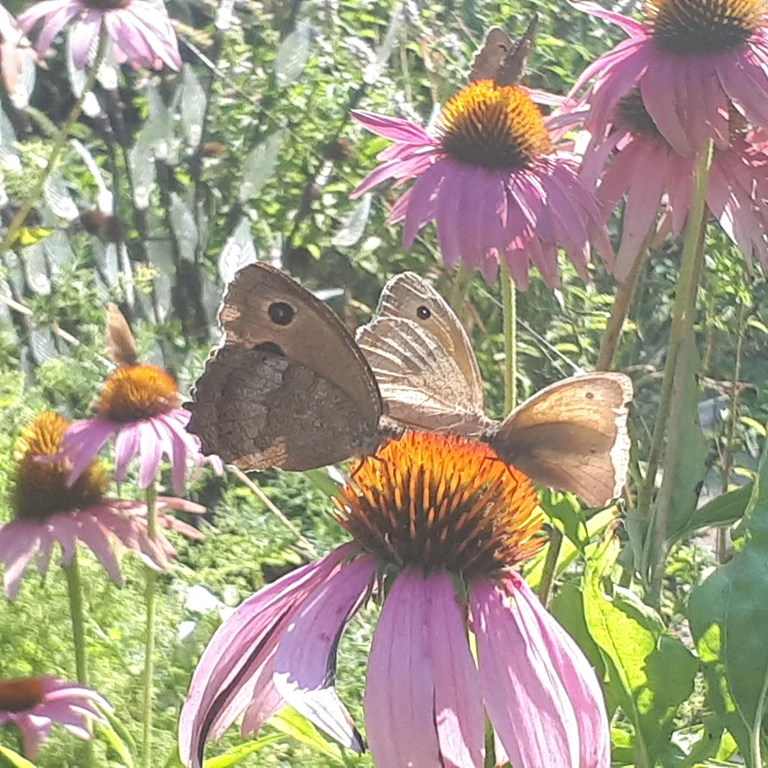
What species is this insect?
Minois dryas
